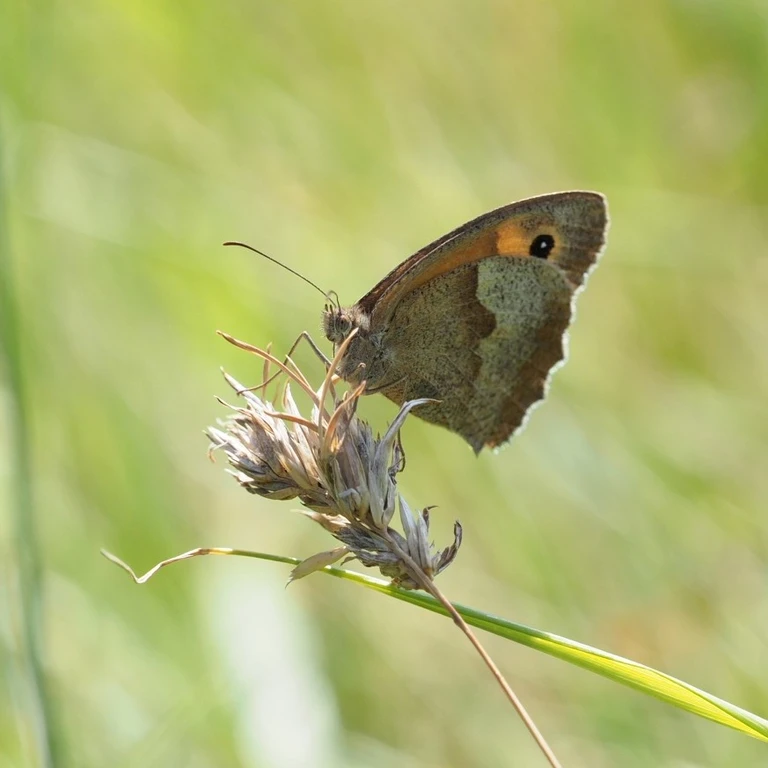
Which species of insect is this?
Maniola jurtina
